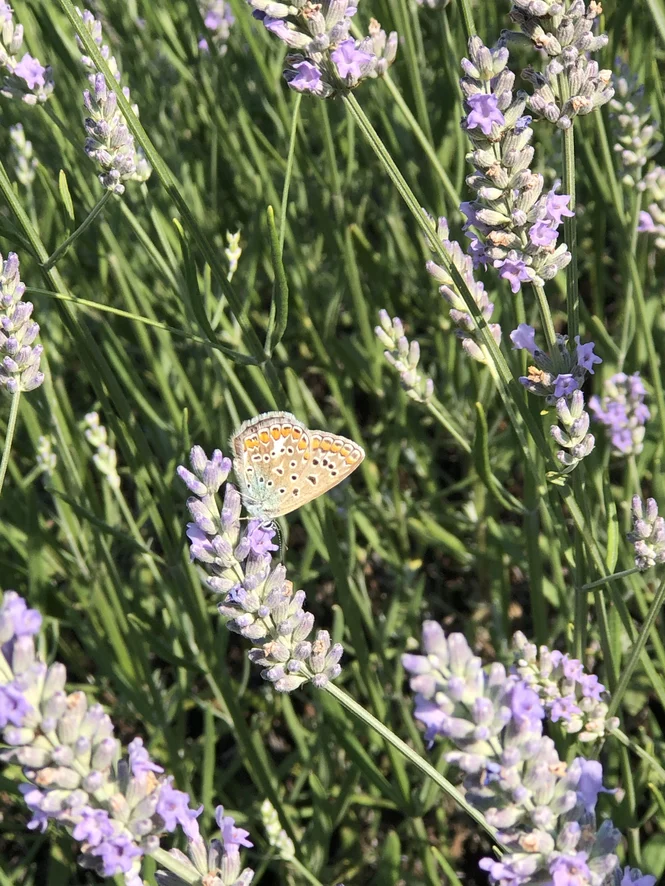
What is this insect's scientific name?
Polyommatus icarus
